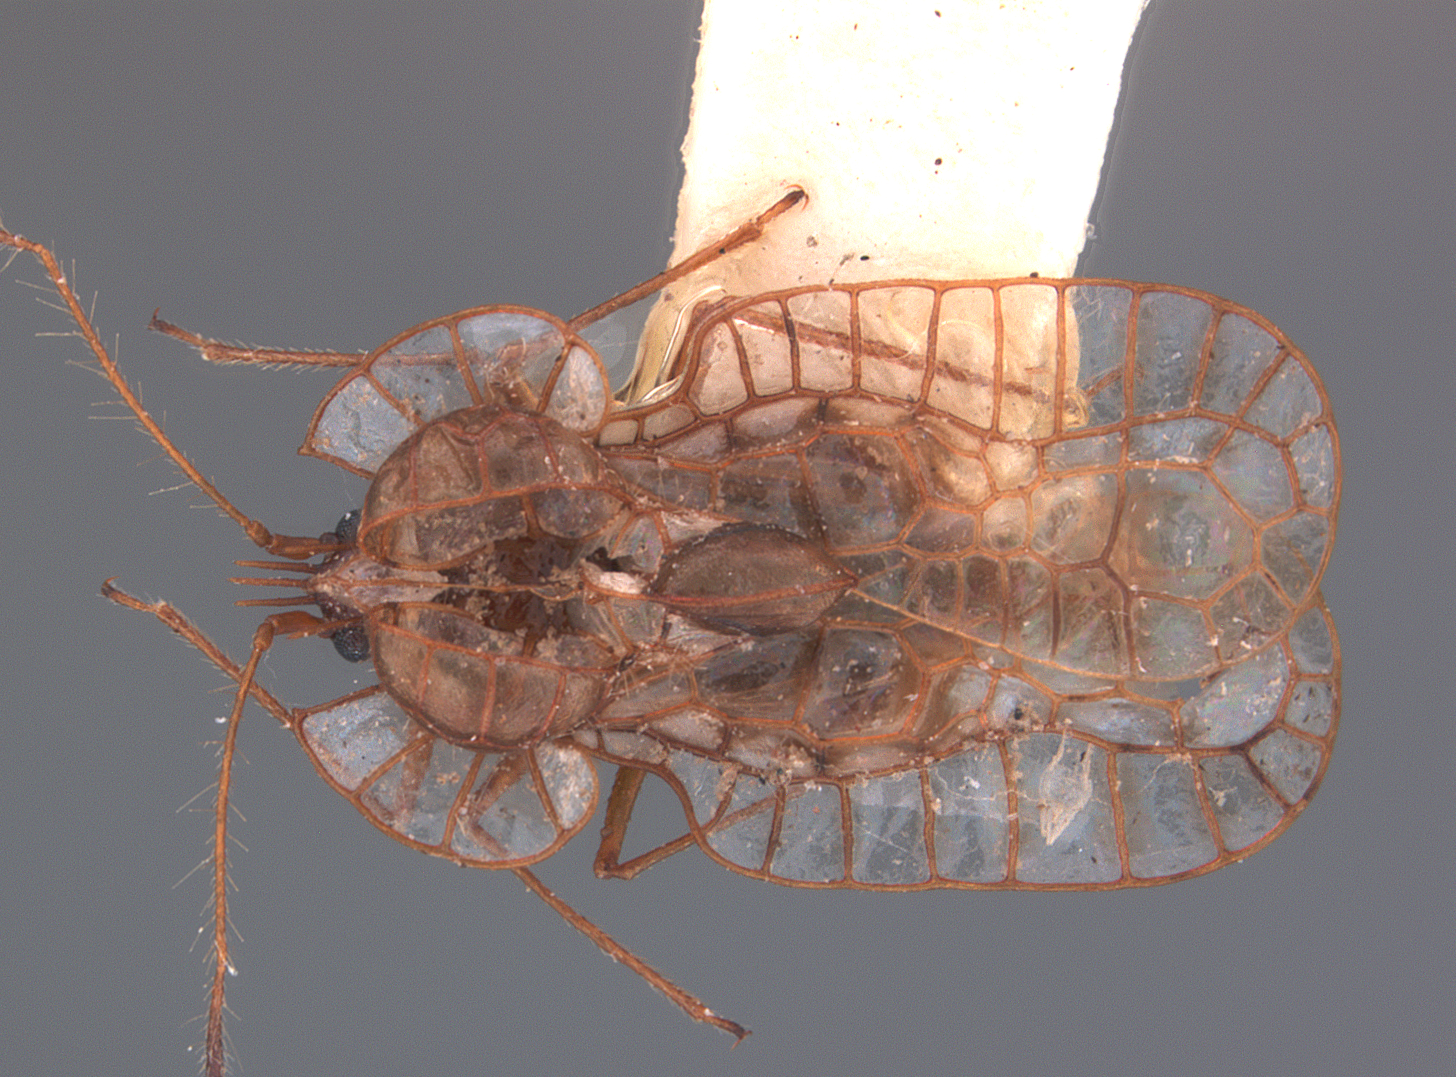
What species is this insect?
Galeatus scitulus
